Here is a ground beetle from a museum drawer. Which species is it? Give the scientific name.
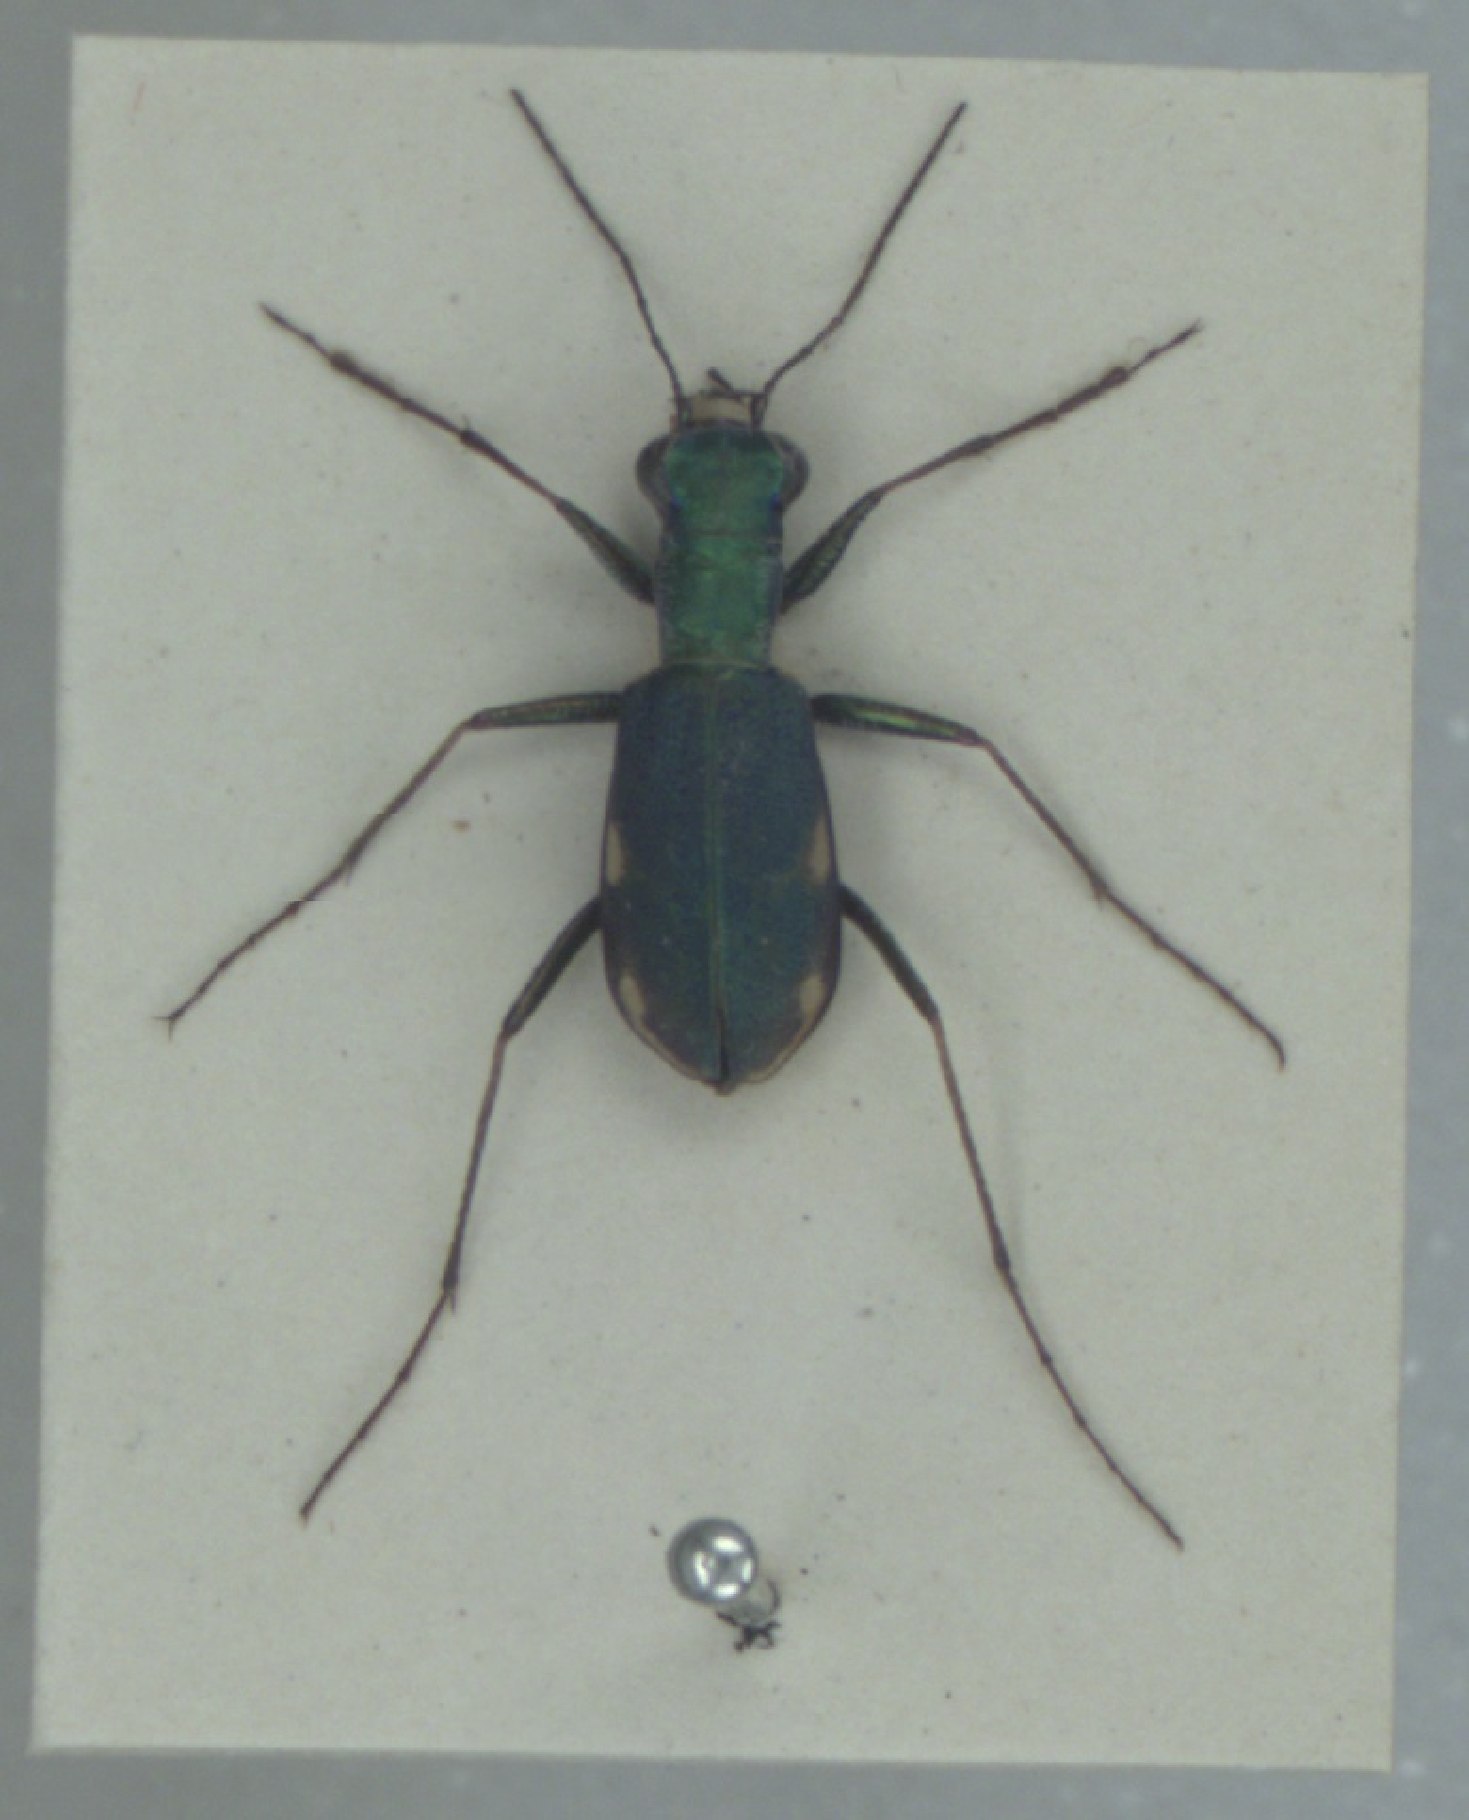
Cylindera germanica
